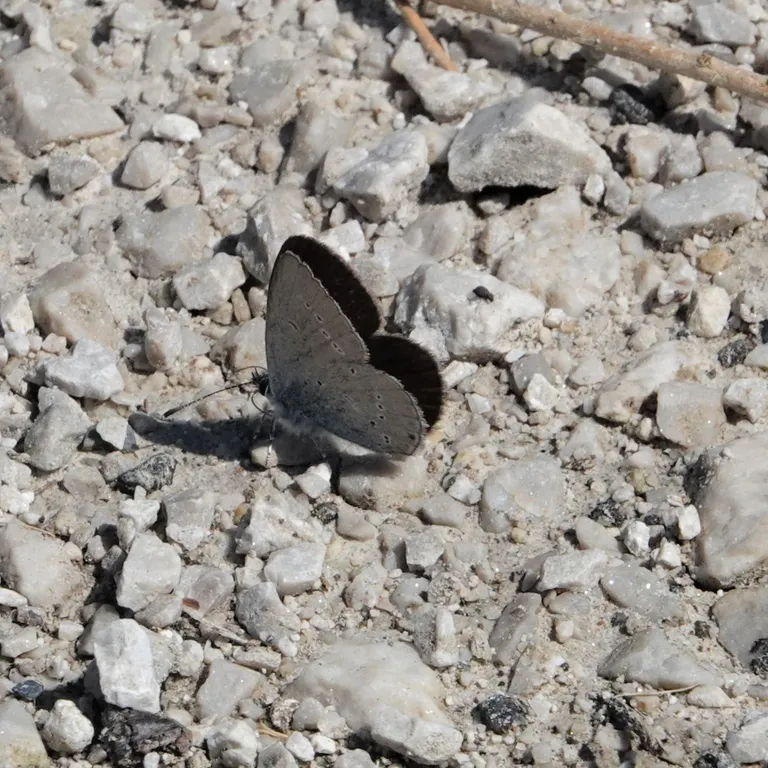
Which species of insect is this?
Cupido minimus
